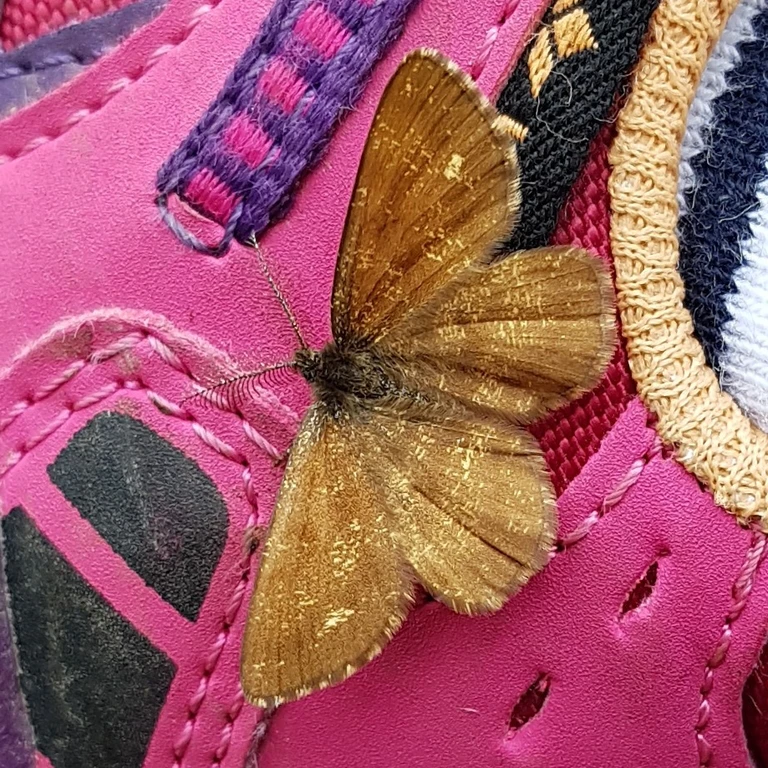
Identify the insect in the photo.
Ematurga atomaria
